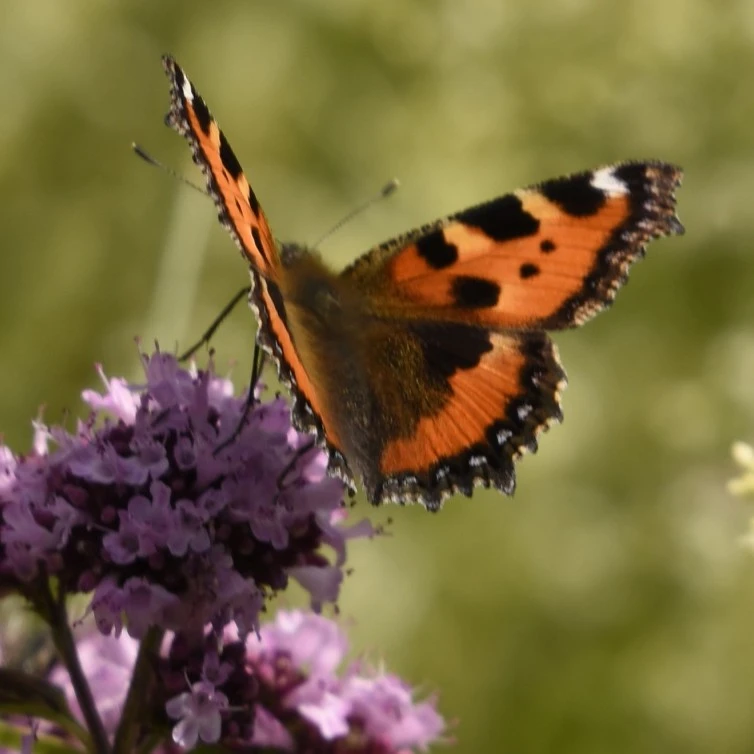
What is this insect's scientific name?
Aglais urticae
